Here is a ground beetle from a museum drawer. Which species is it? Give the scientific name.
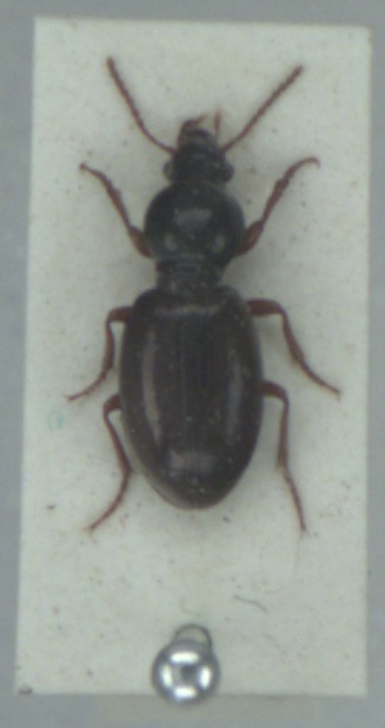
Miscodera arctica
